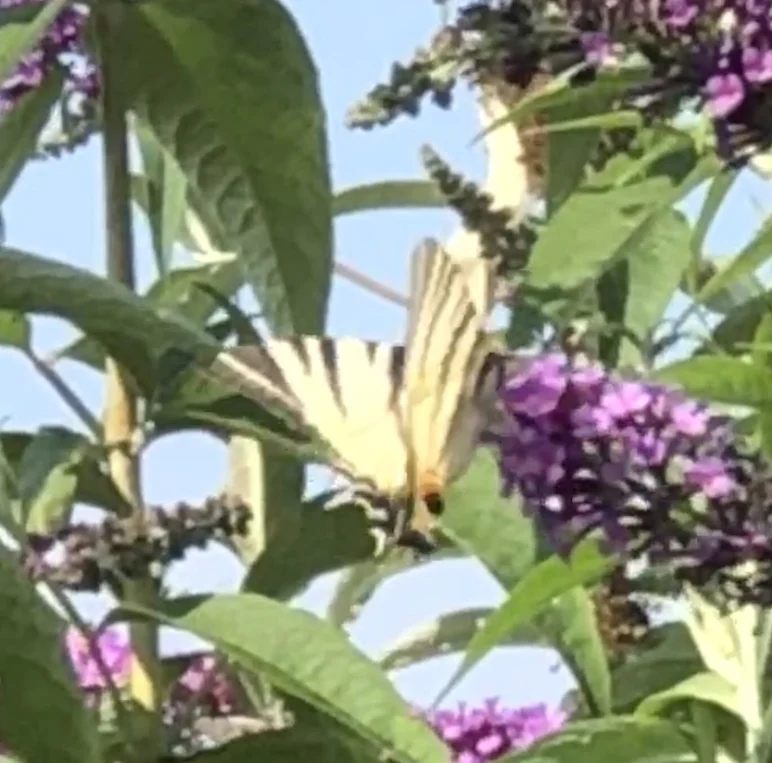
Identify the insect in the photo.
Iphiclides podalirius
